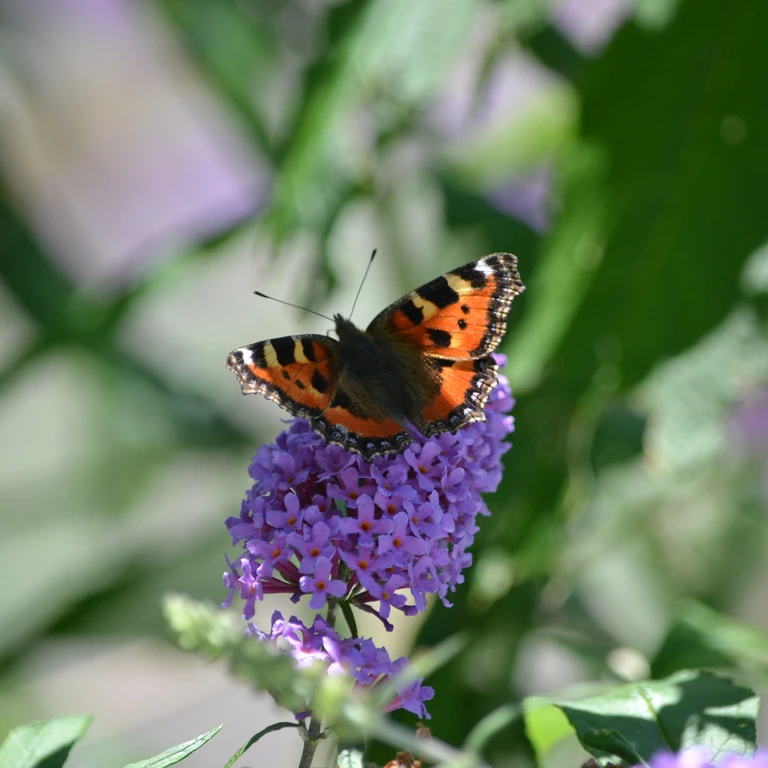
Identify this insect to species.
Aglais urticae
